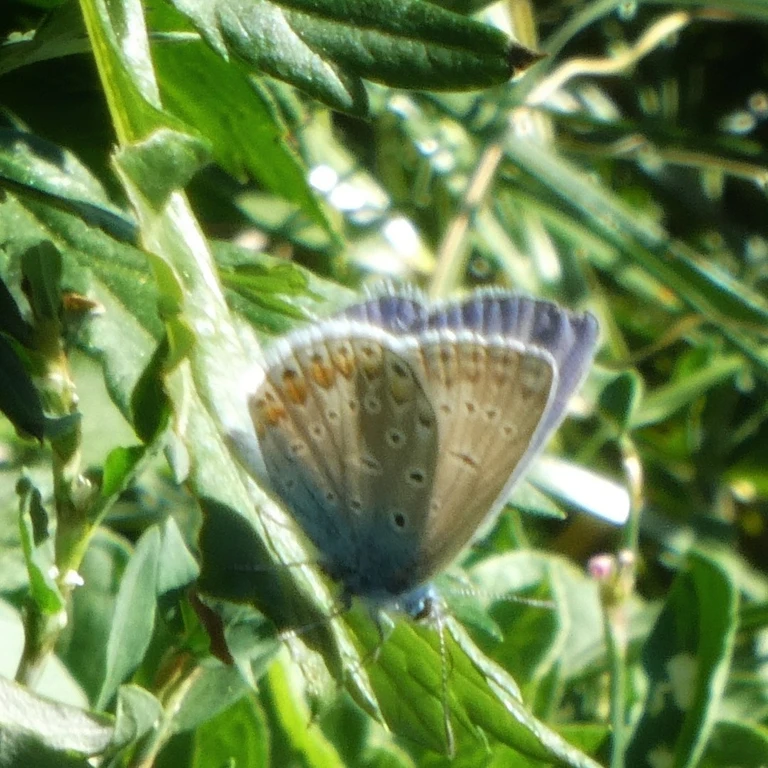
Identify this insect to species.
Polyommatus icarus
